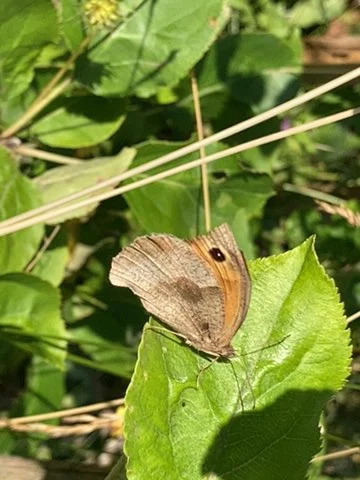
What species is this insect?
Maniola jurtina
